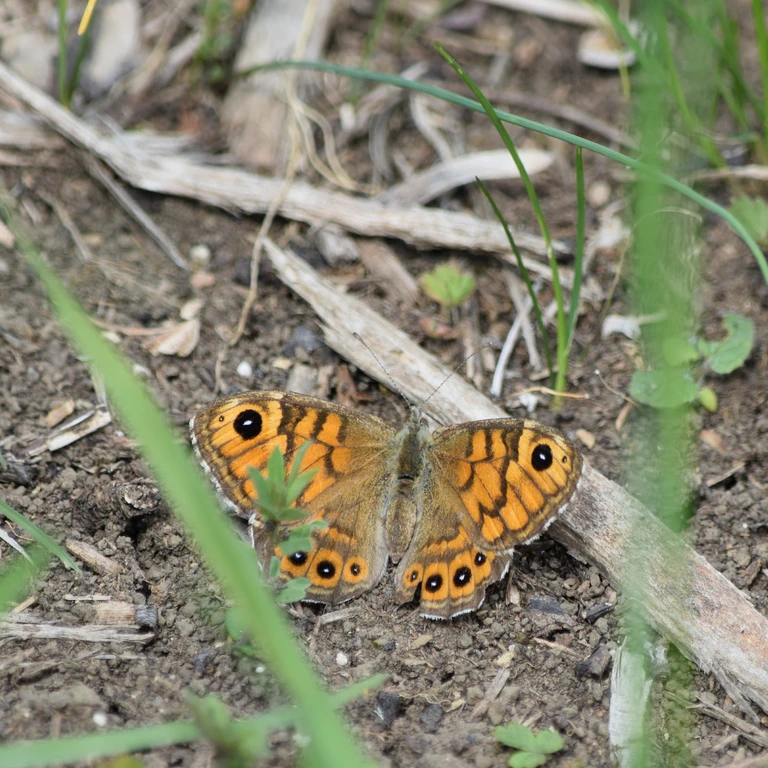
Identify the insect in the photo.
Lasiommata megera (also Pararge megera)
